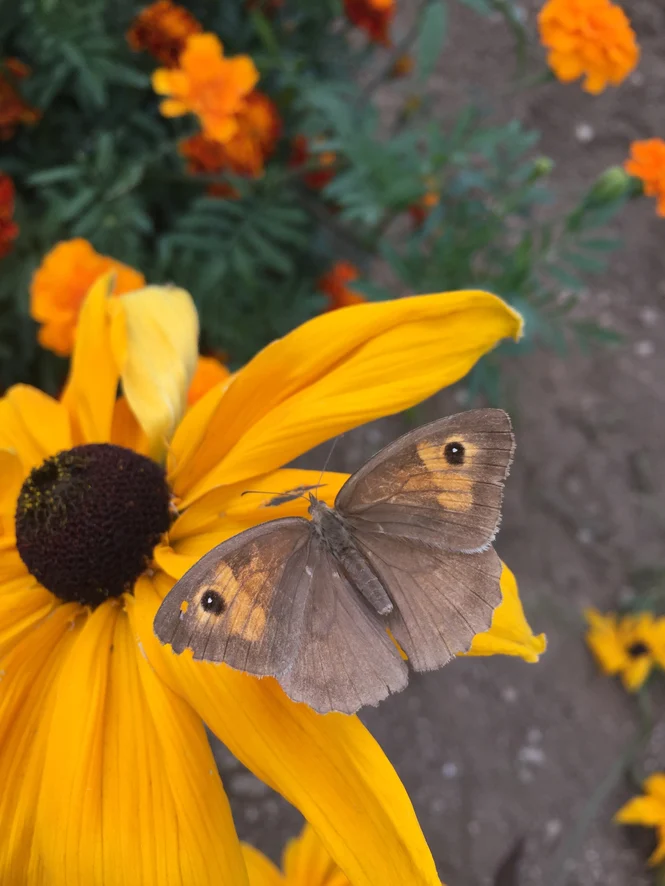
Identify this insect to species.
Maniola jurtina
